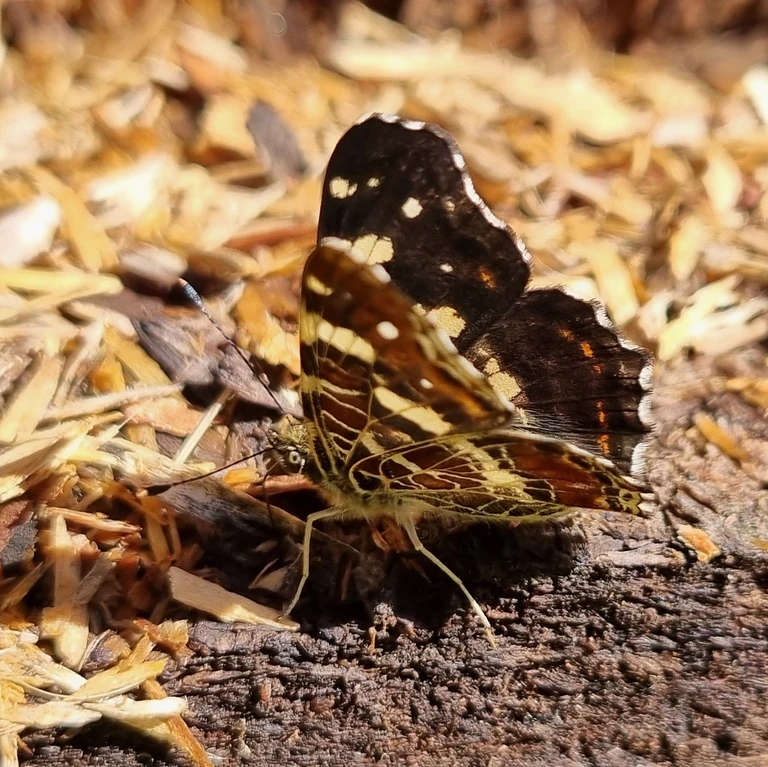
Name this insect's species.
Araschnia levana
